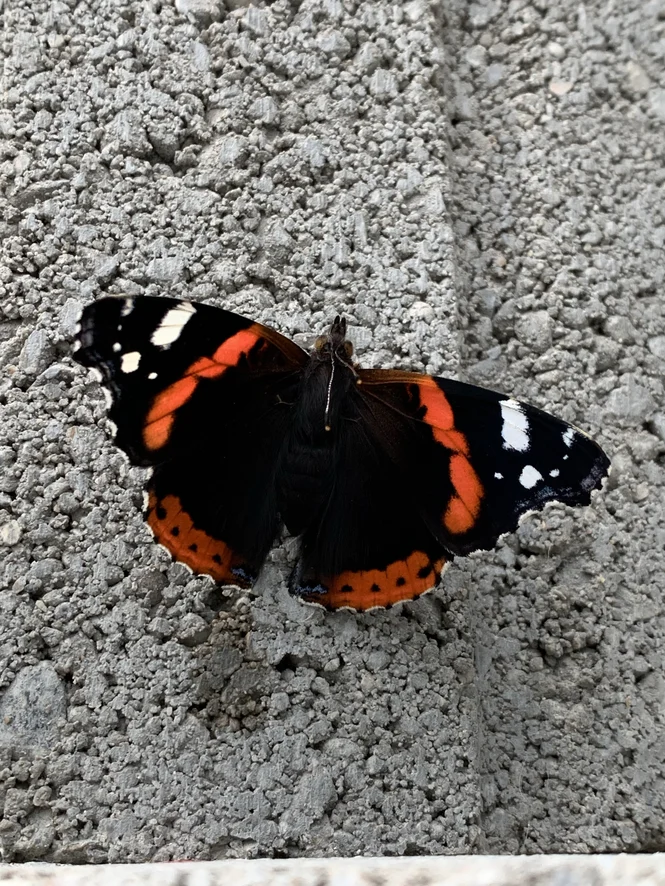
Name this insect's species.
Vanessa atalanta
